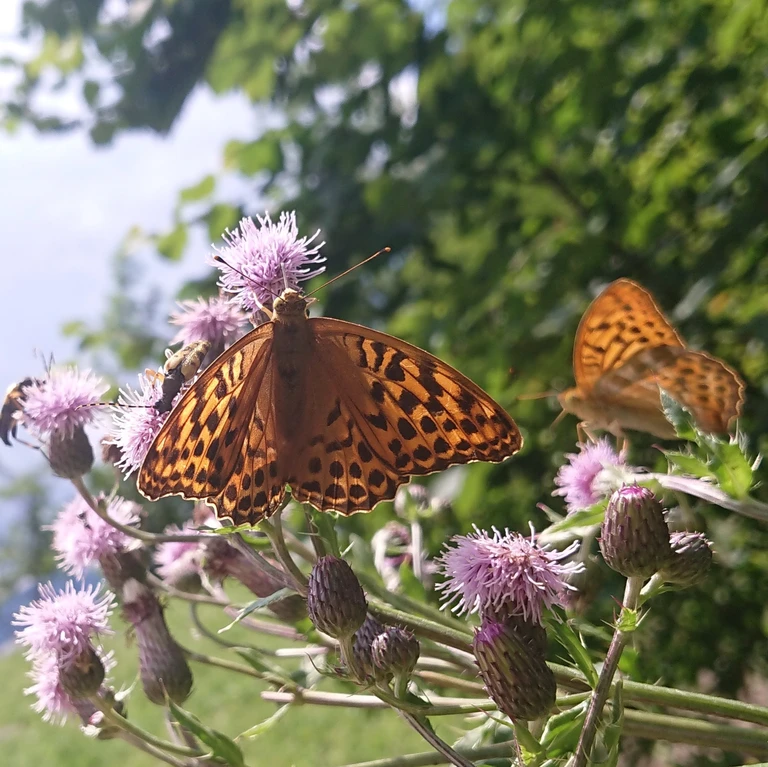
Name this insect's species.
Argynnis paphia
